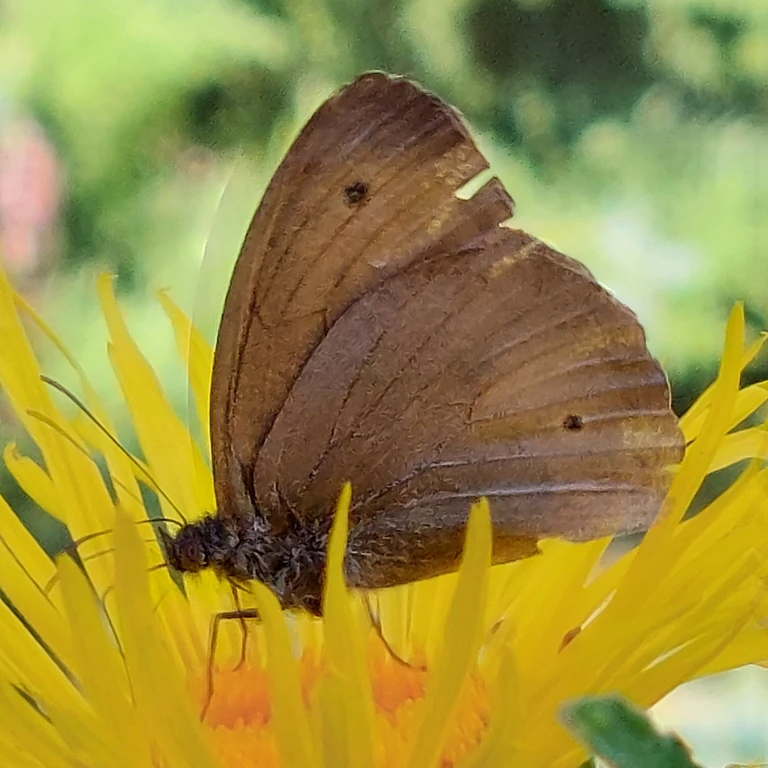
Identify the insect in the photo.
Maniola jurtina
